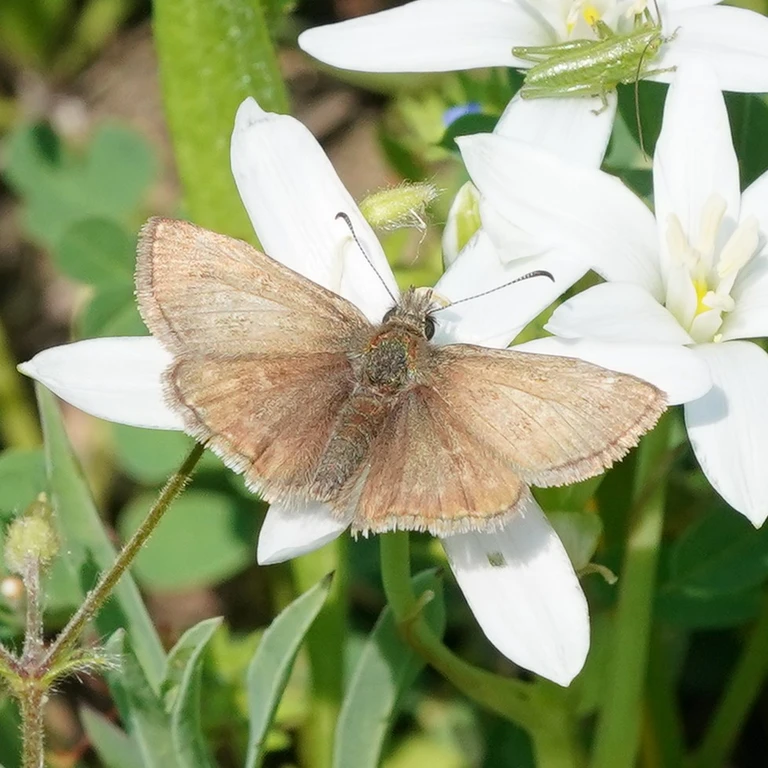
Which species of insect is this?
Erynnis tages
